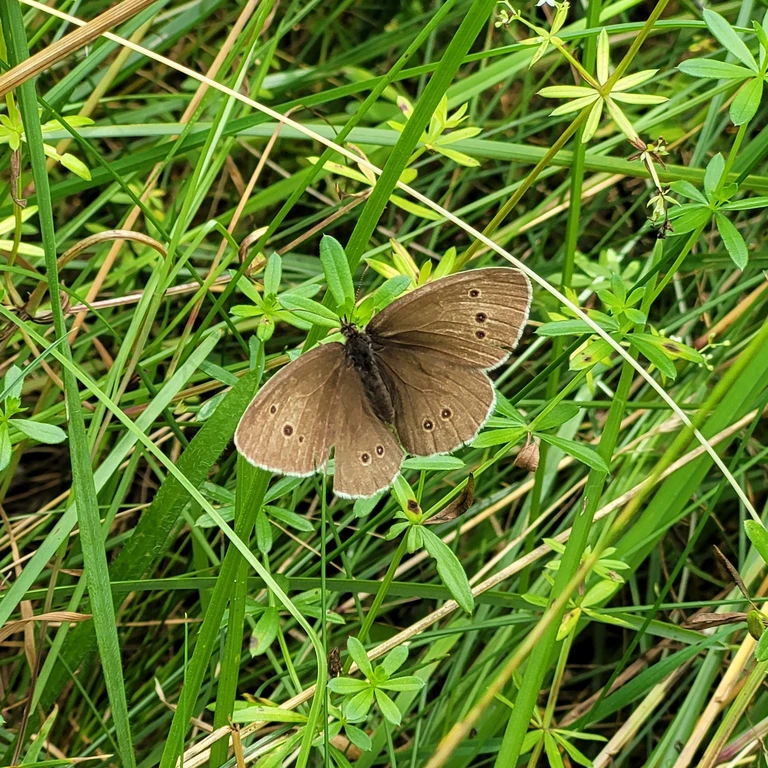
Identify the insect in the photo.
Aphantopus hyperantus
